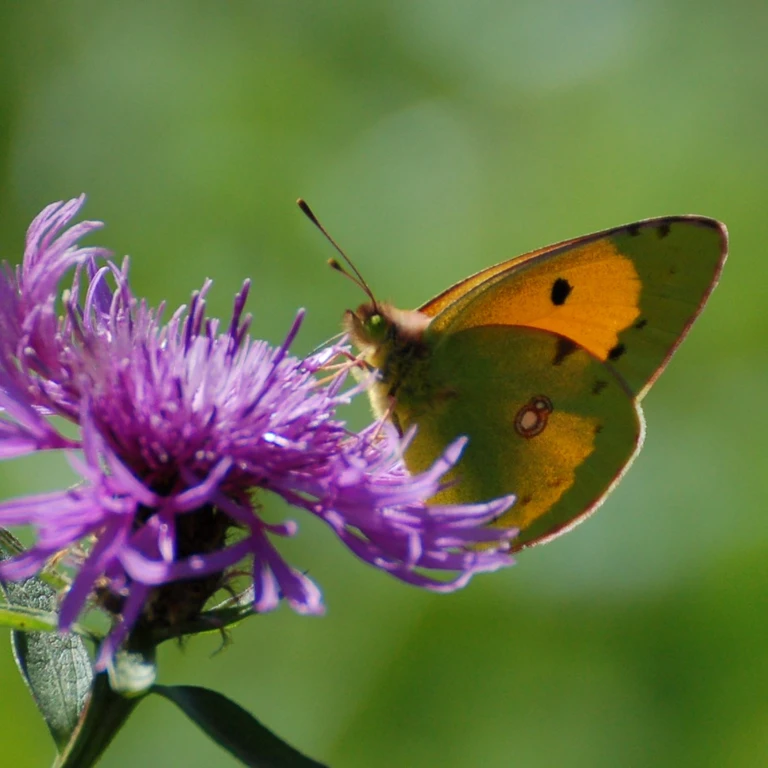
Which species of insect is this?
Colias croceus
